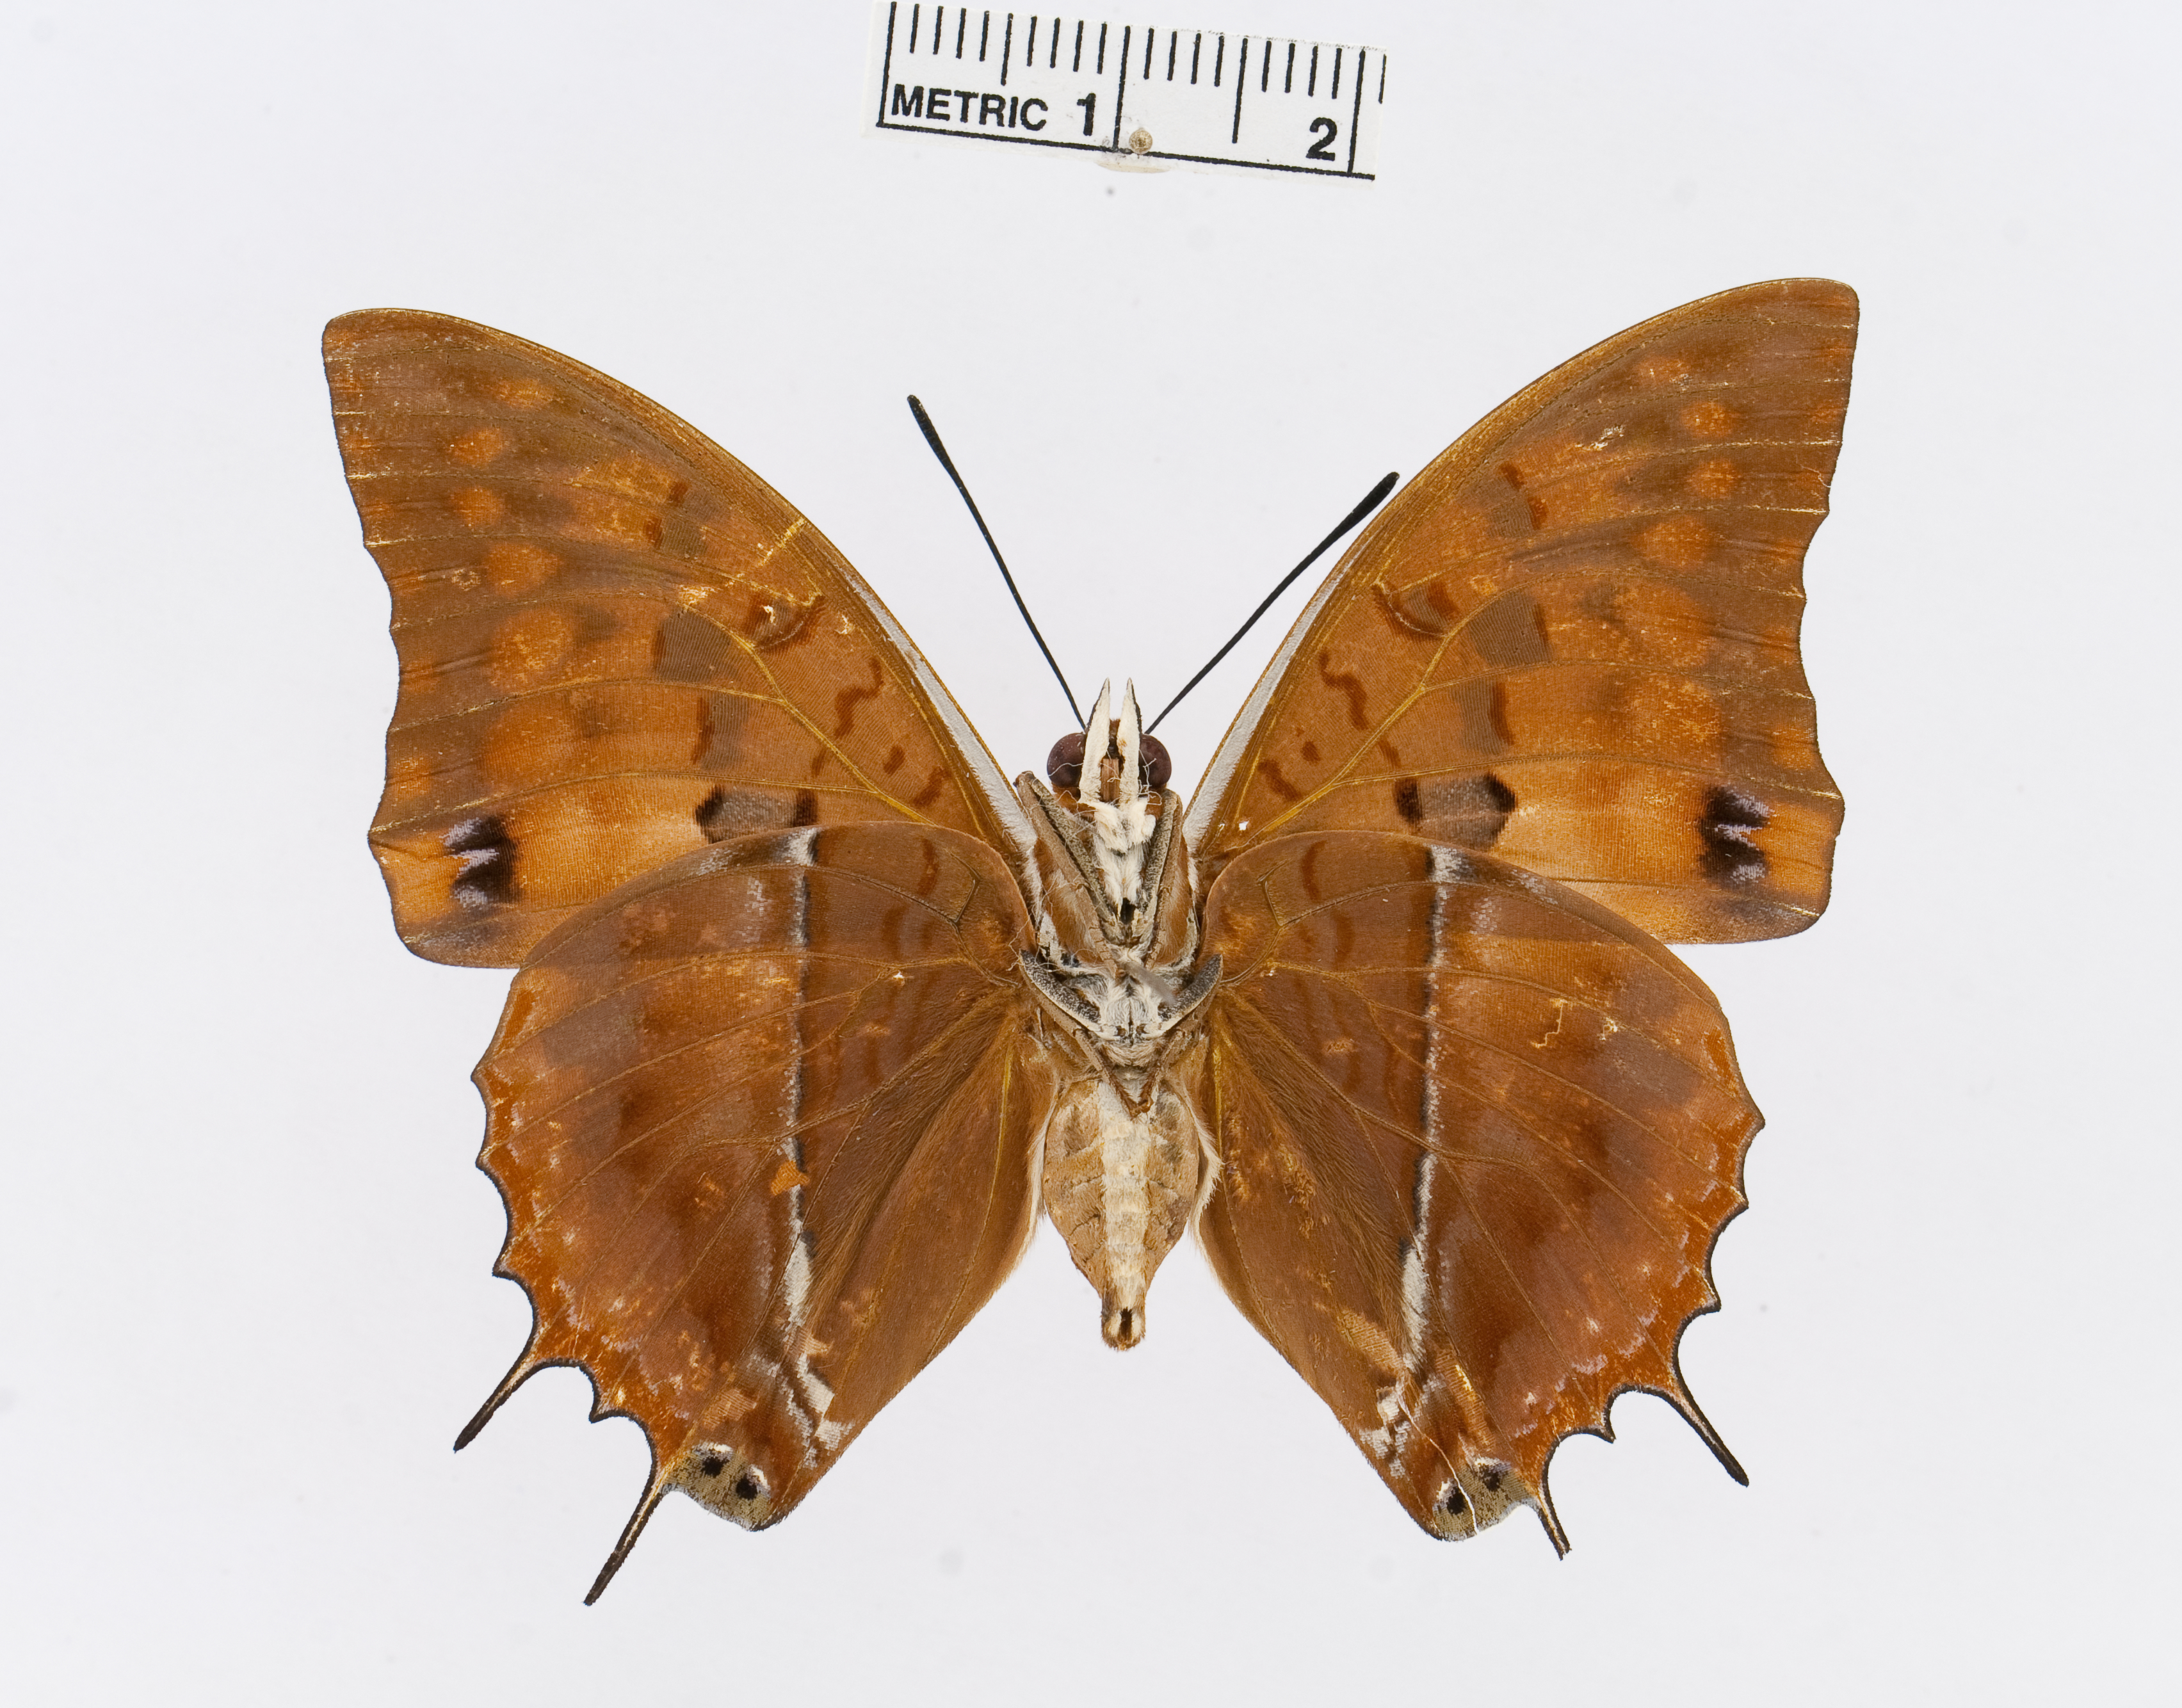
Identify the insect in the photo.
Charaxes lasti
